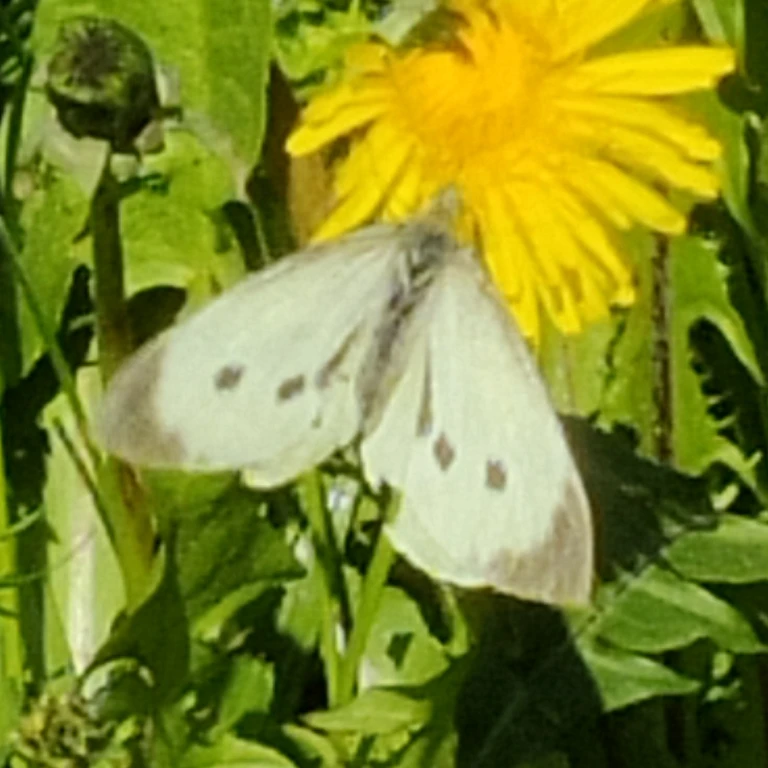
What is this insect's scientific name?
Pieris brassicae
